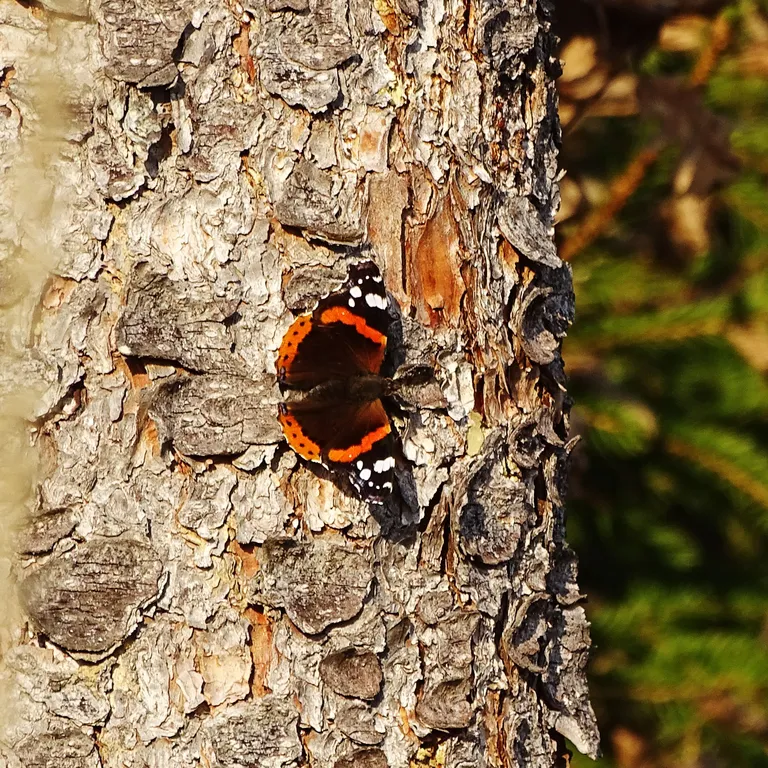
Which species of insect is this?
Vanessa atalanta
